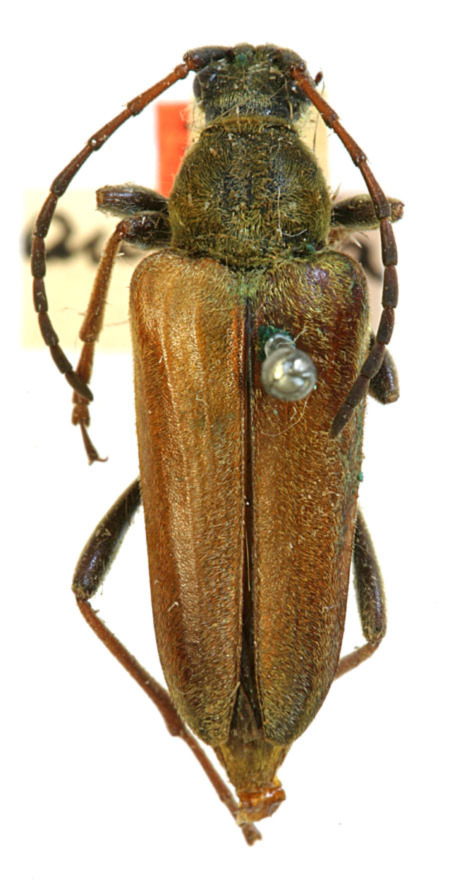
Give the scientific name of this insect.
Cosmosalia chrysocoma (also Leptura aureola)
